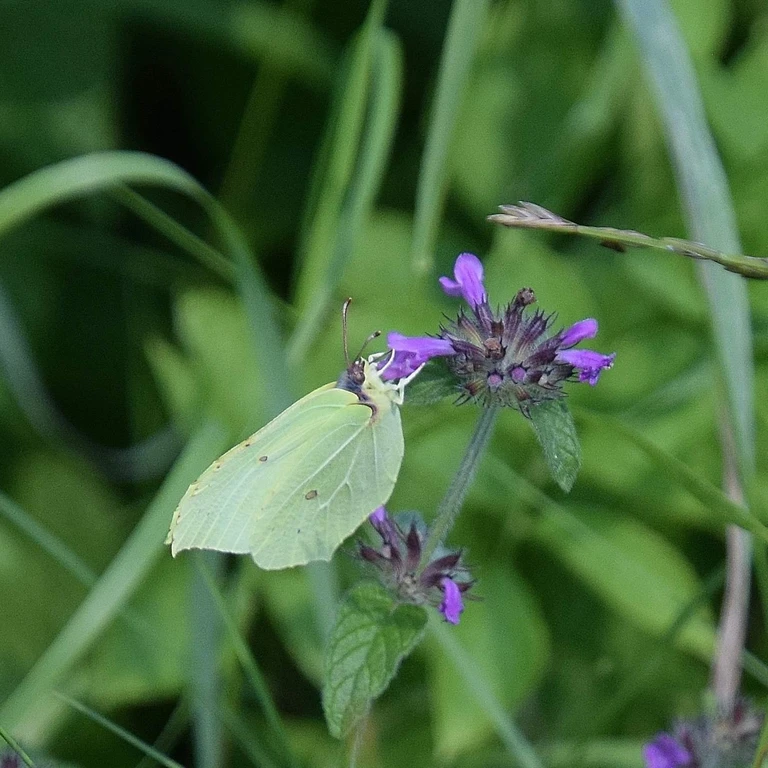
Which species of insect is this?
Gonepteryx rhamni
